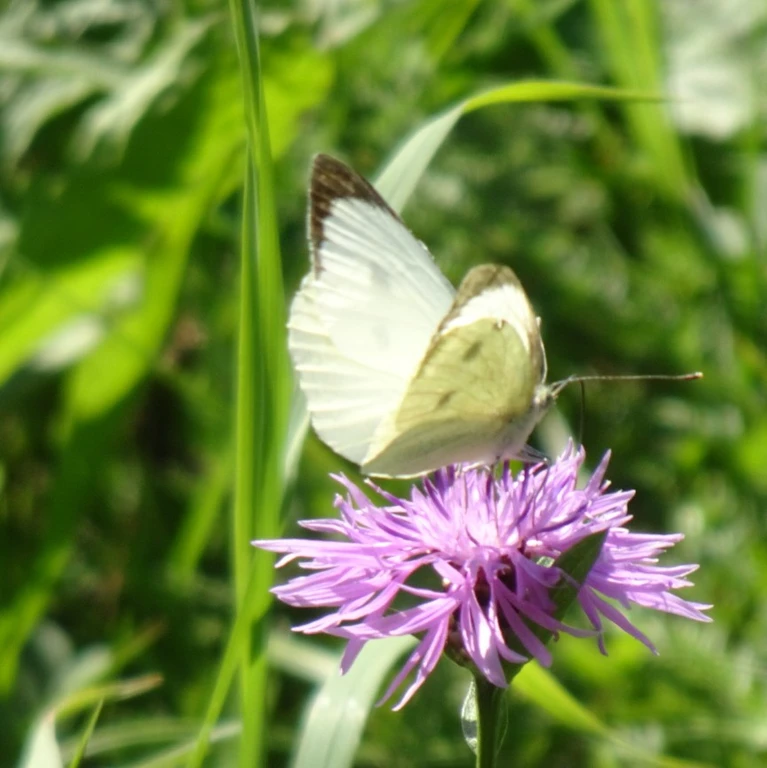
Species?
Pieris brassicae
